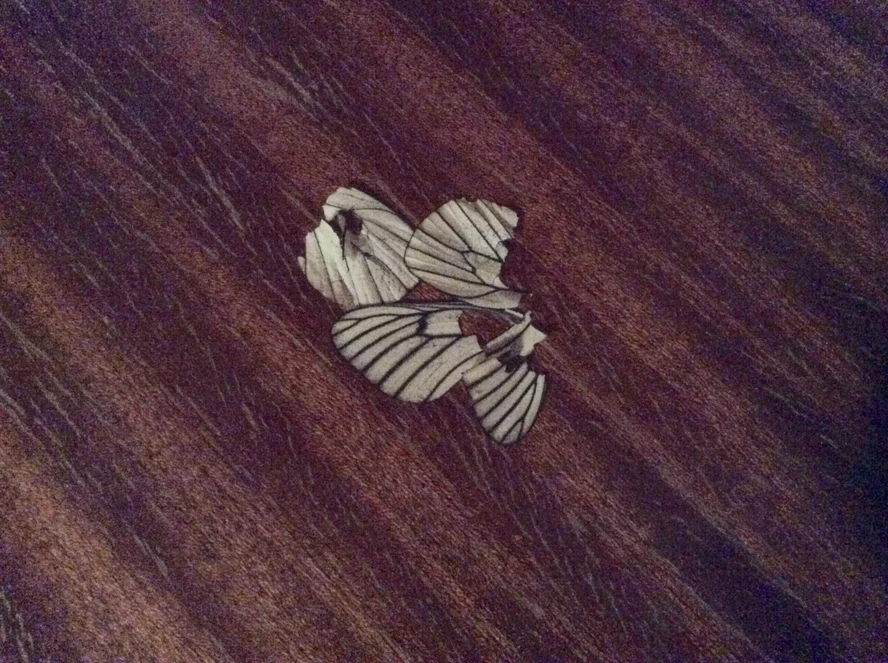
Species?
Aporia crataegi
